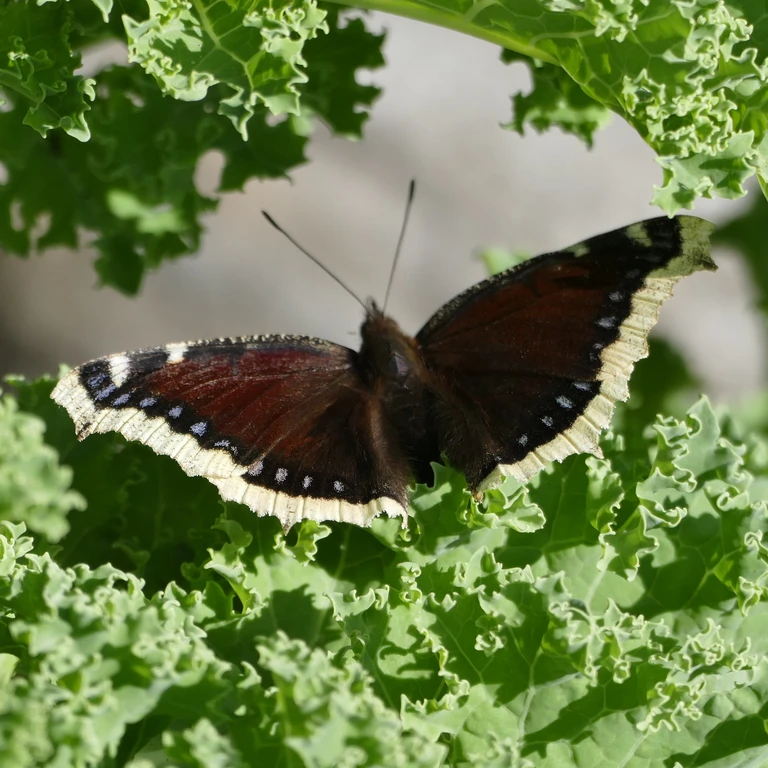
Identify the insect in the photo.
Nymphalis antiopa
